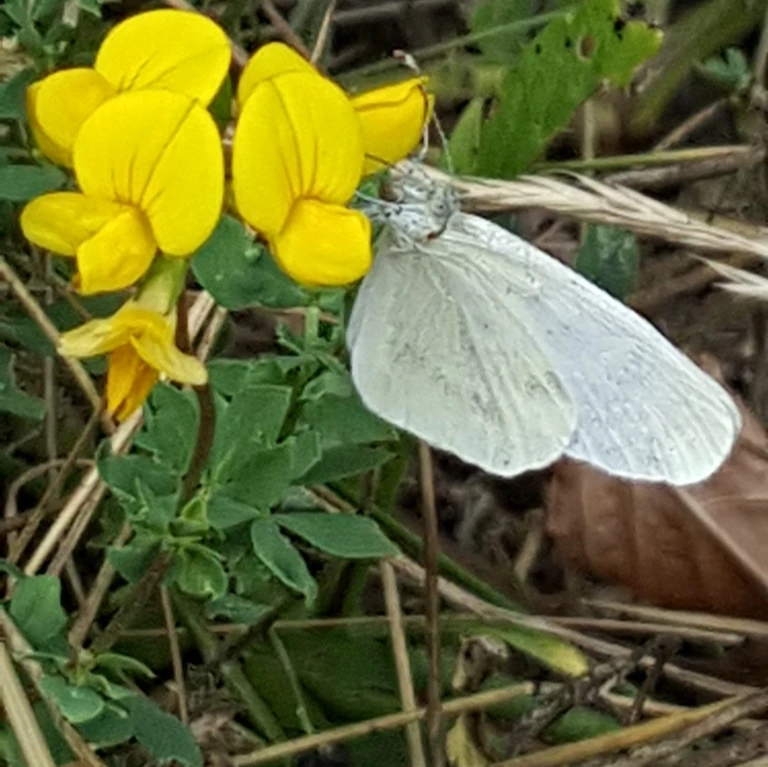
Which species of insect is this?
Leptidea sinapis/juvernica
